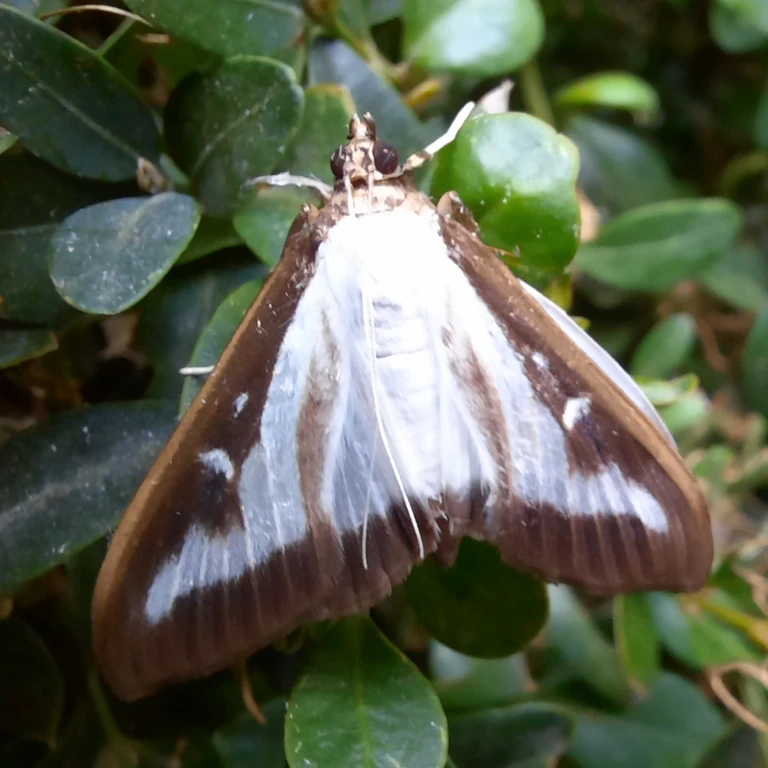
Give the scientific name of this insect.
Cydalima perspectalis
